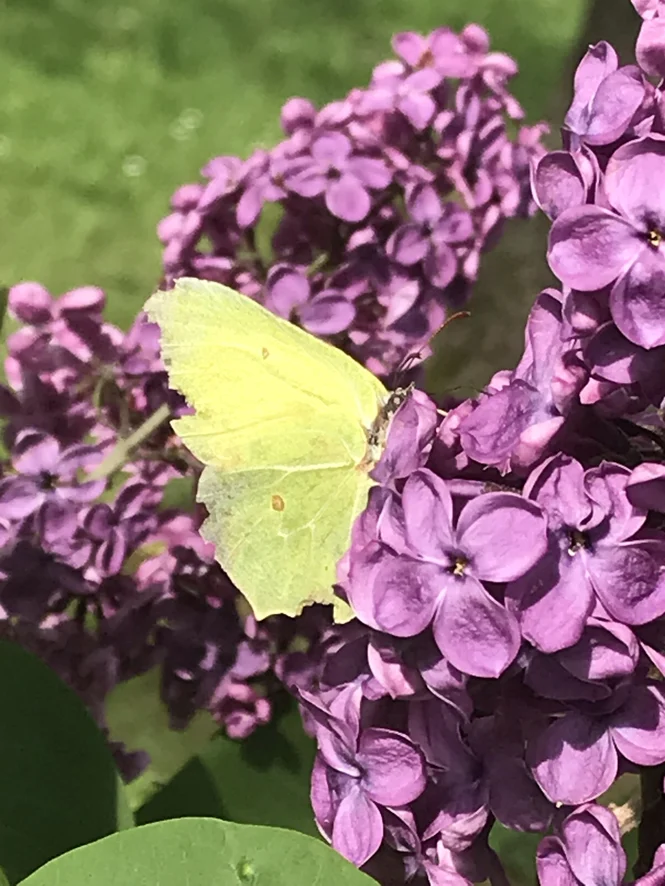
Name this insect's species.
Gonepteryx rhamni
